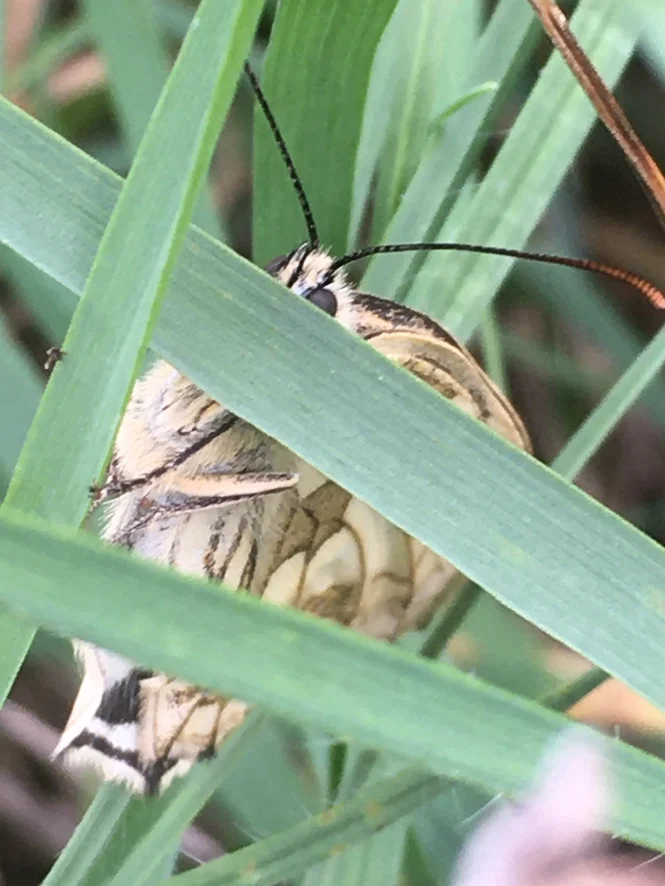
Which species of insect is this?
Melanargia galathea
